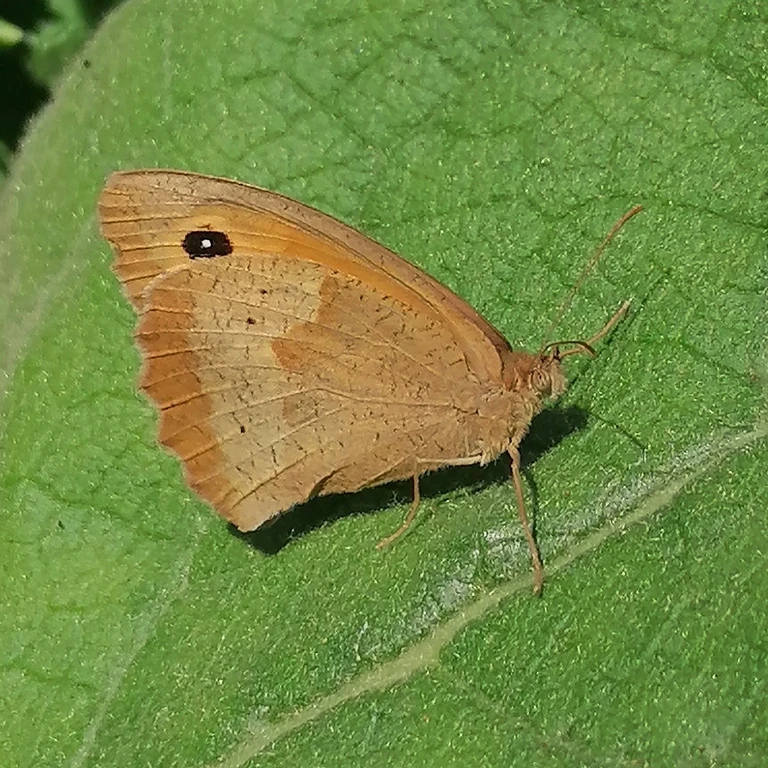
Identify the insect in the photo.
Maniola jurtina
